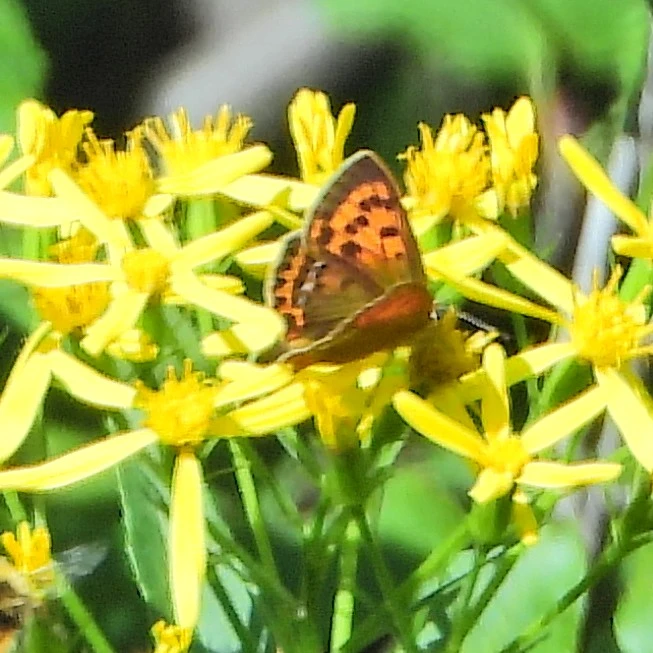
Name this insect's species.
Lycaena virgaureae
